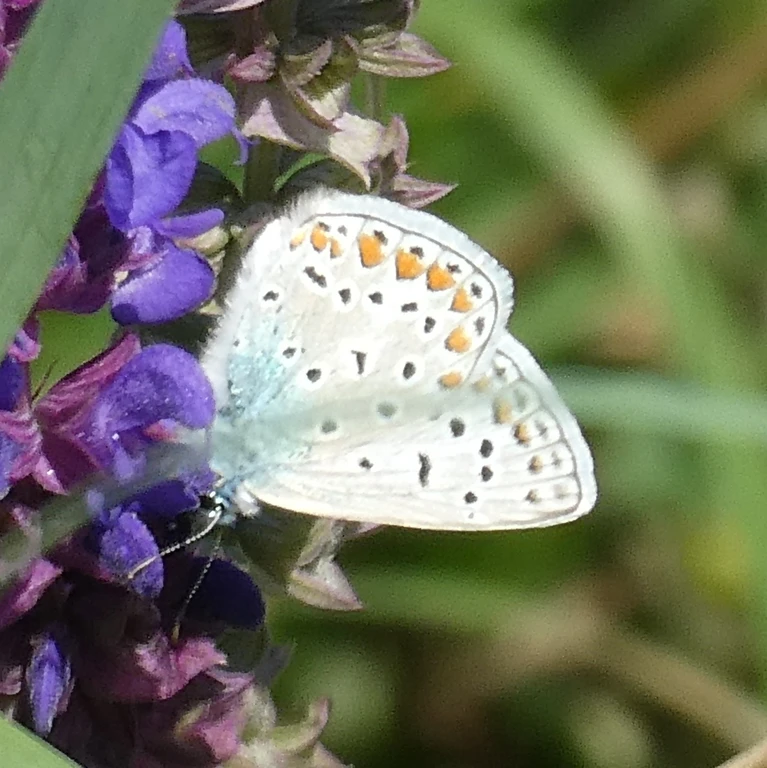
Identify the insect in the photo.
Polyommatus icarus
